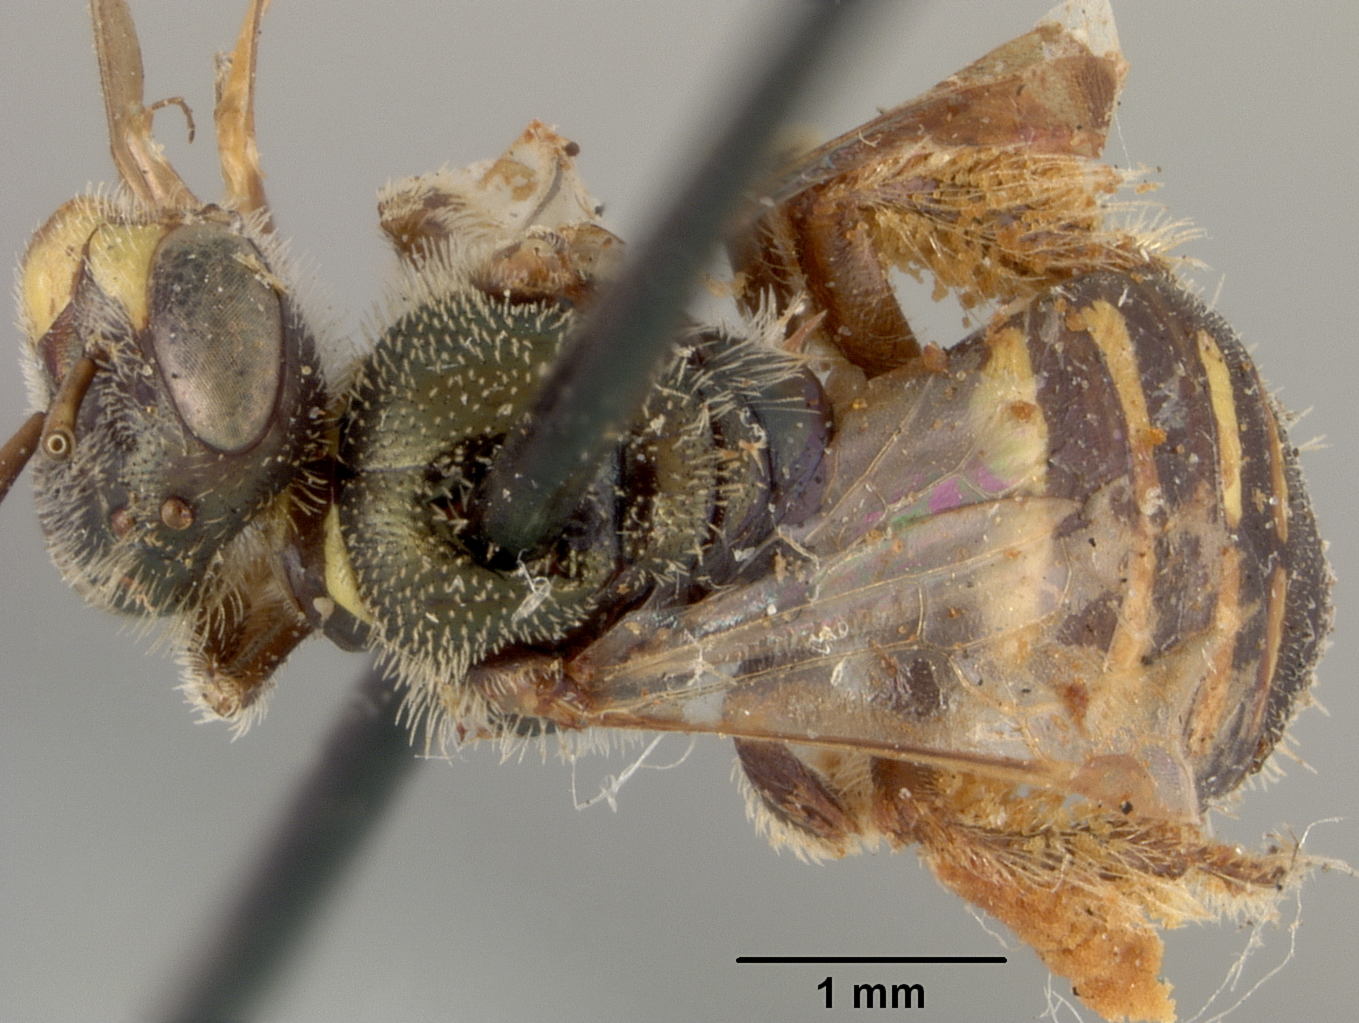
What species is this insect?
Perdita pratti
